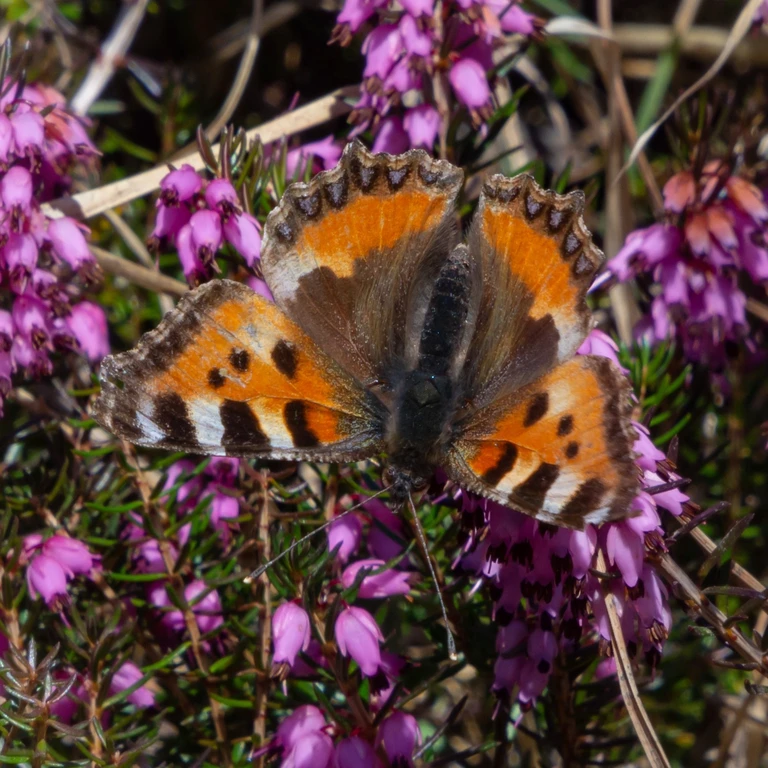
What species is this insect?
Aglais urticae
